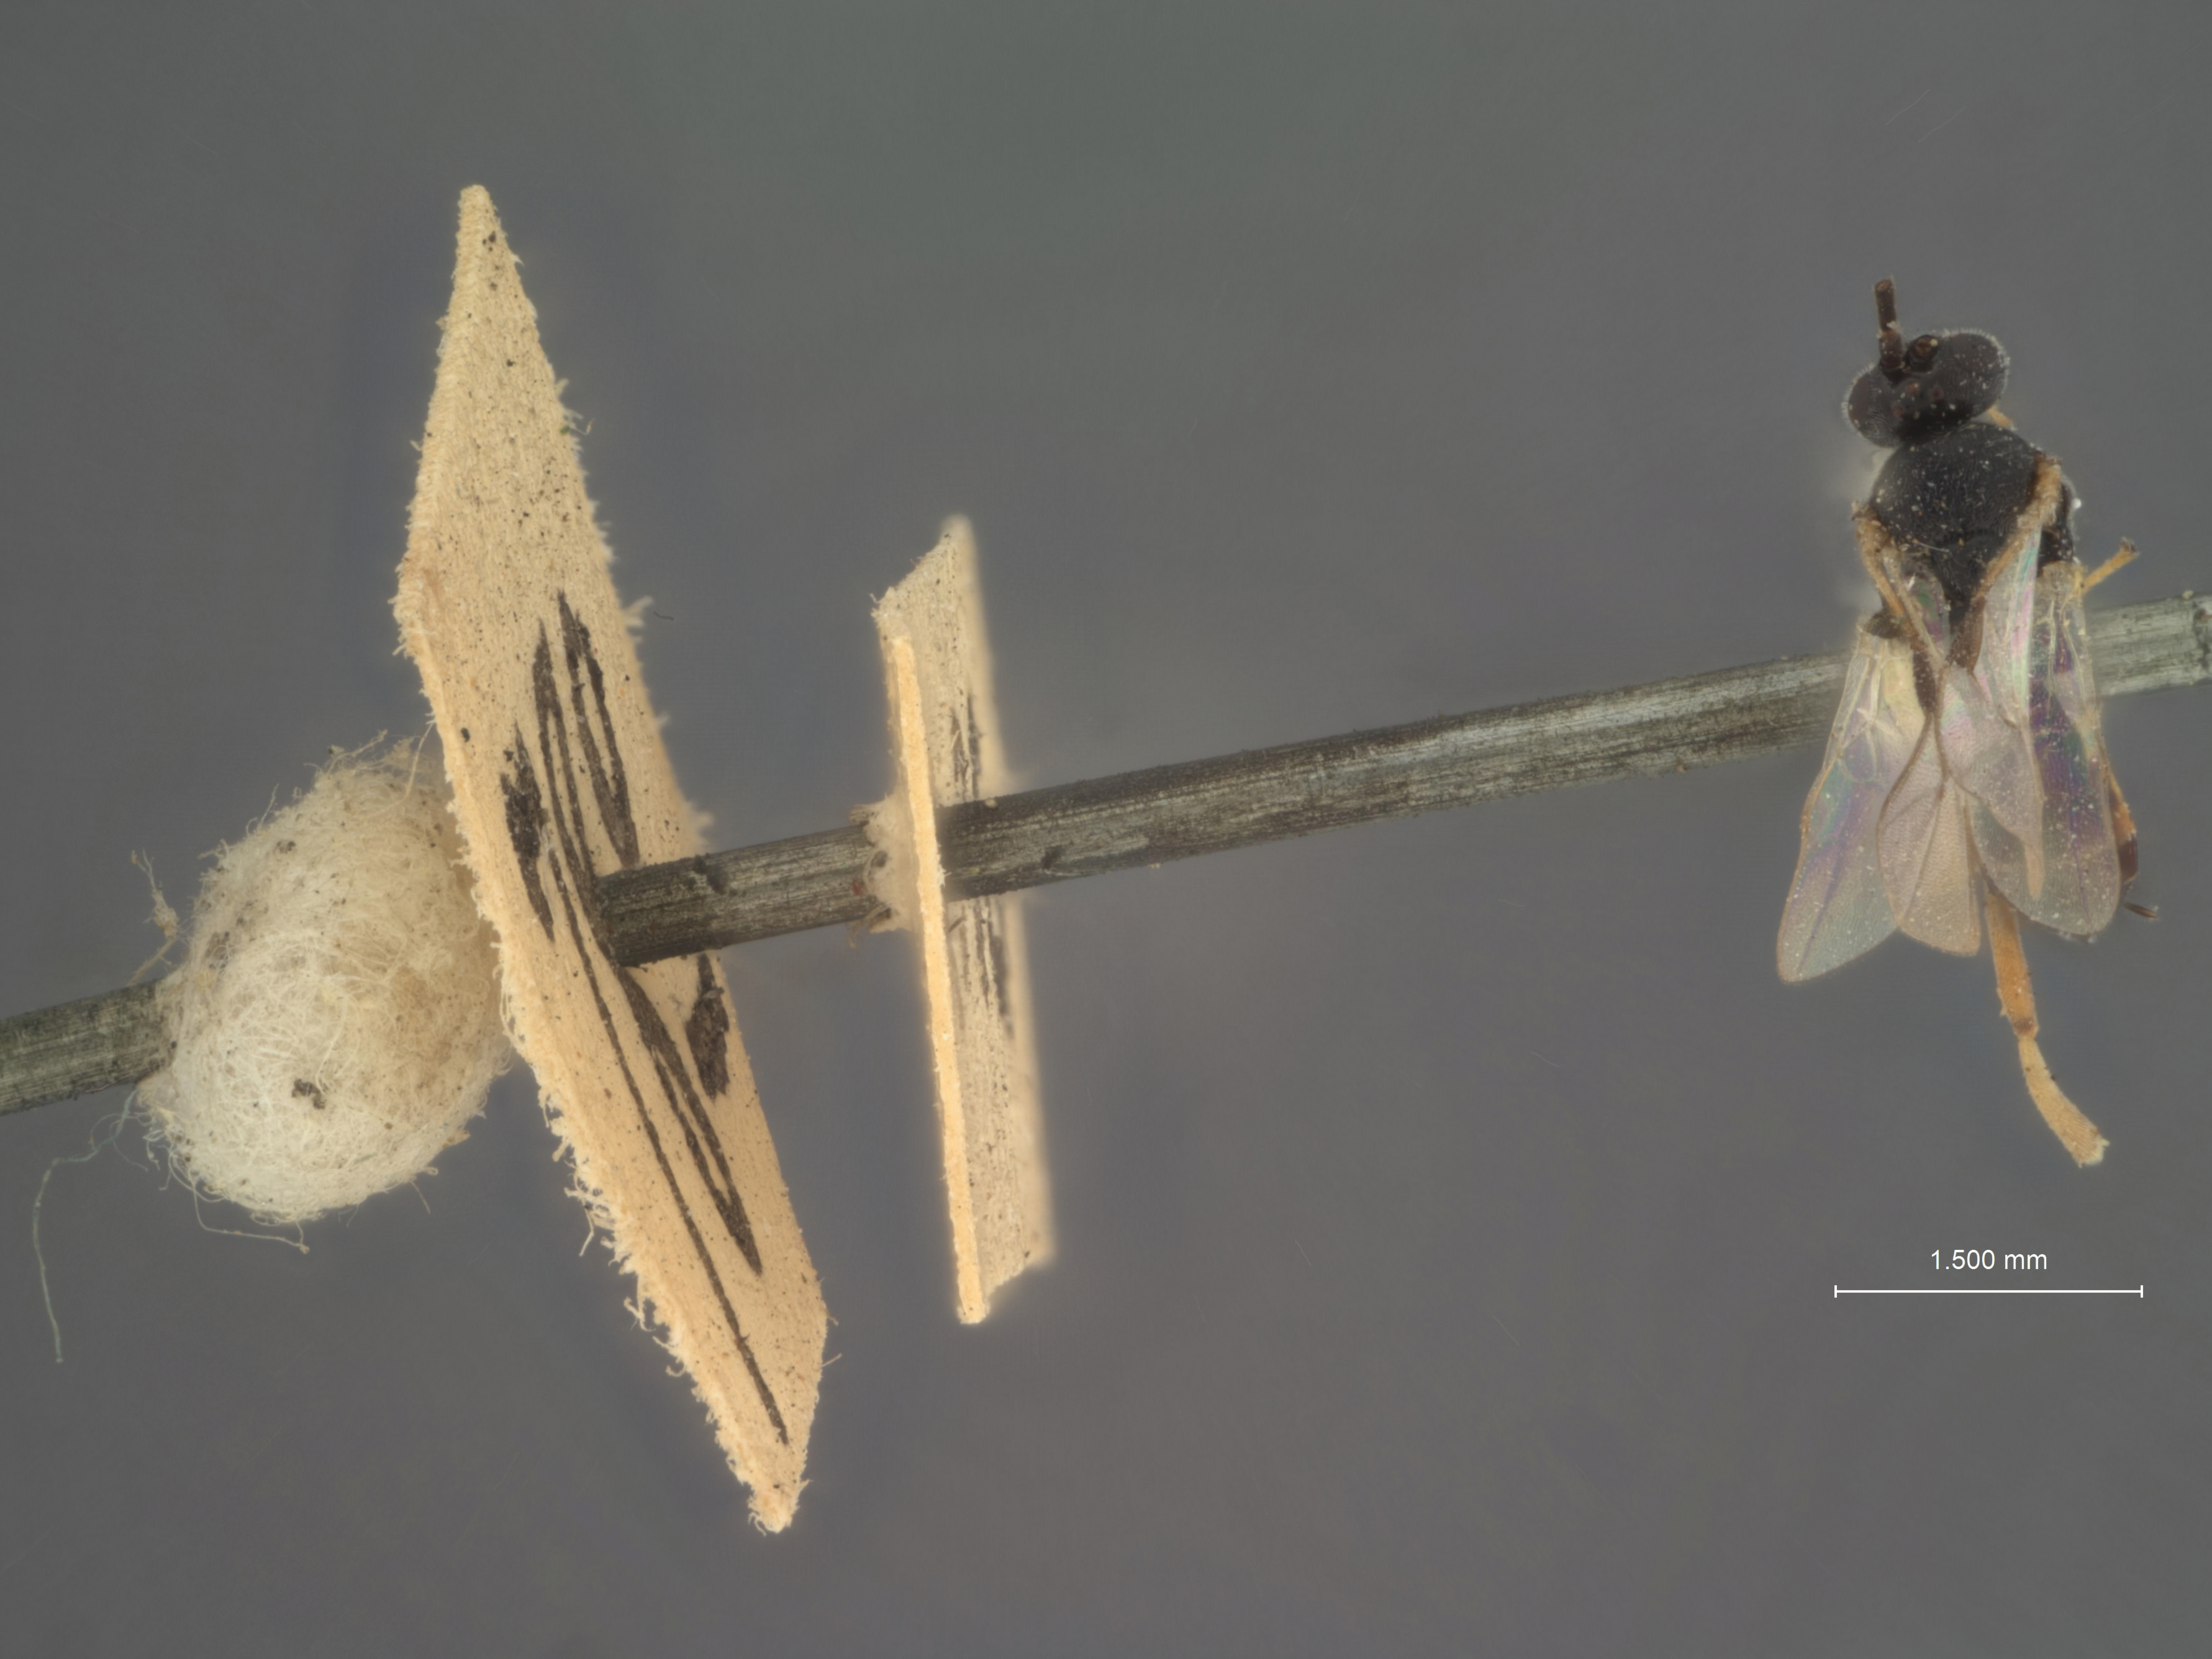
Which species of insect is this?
Apanteles hypantriae
